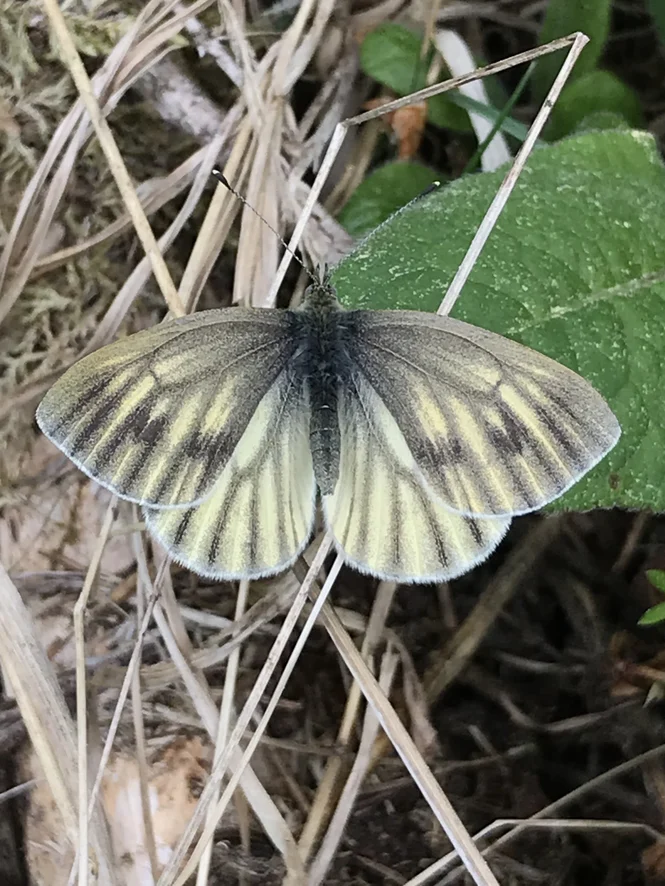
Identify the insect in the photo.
Pieris bryoniae
